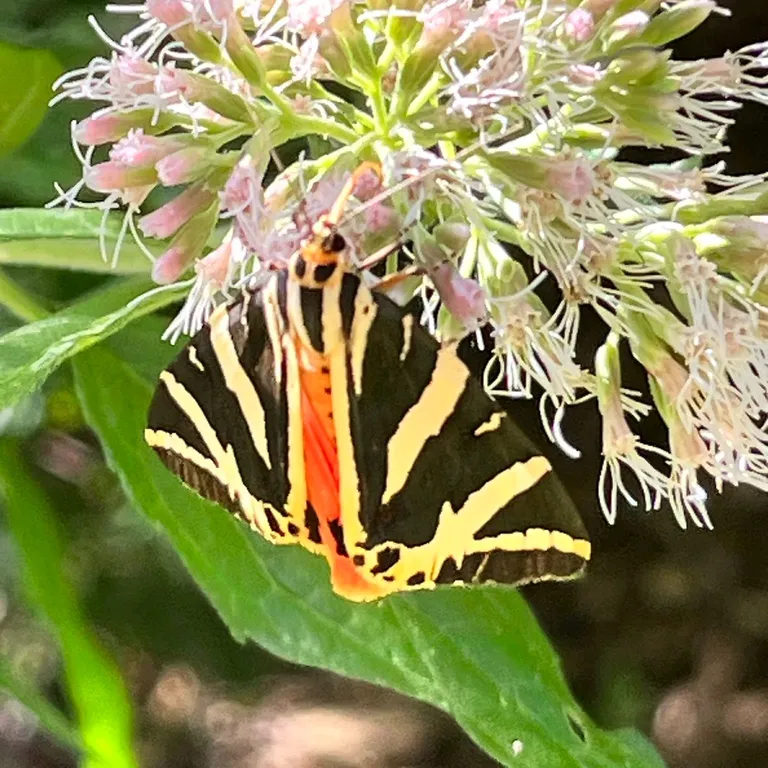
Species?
Euplagia quadripunctaria
